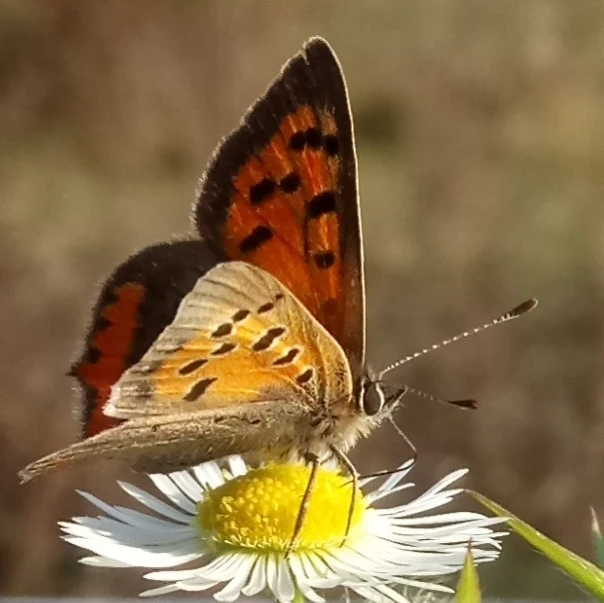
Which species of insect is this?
Lycaena phlaeas
